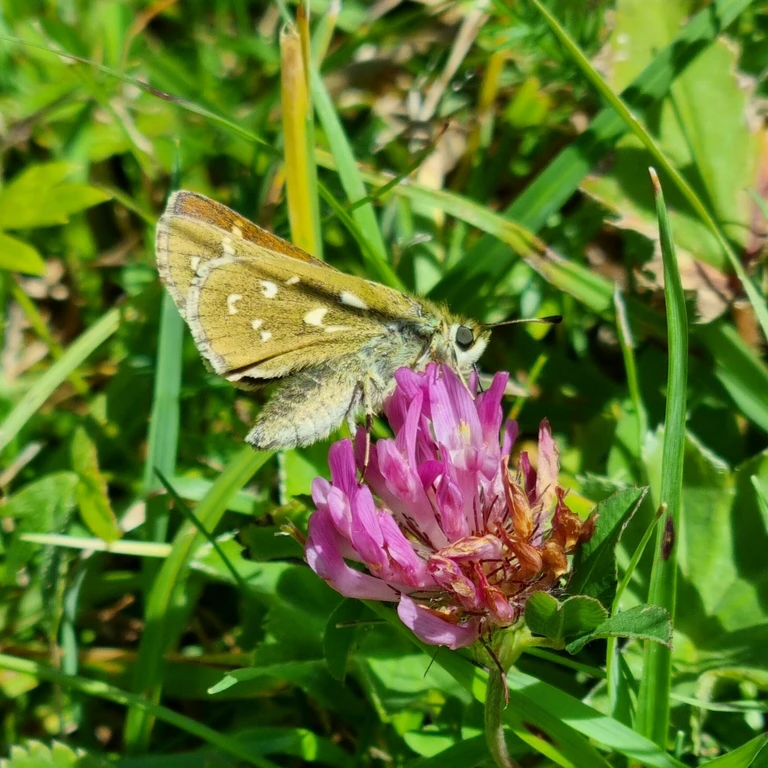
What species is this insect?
Hesperia comma
